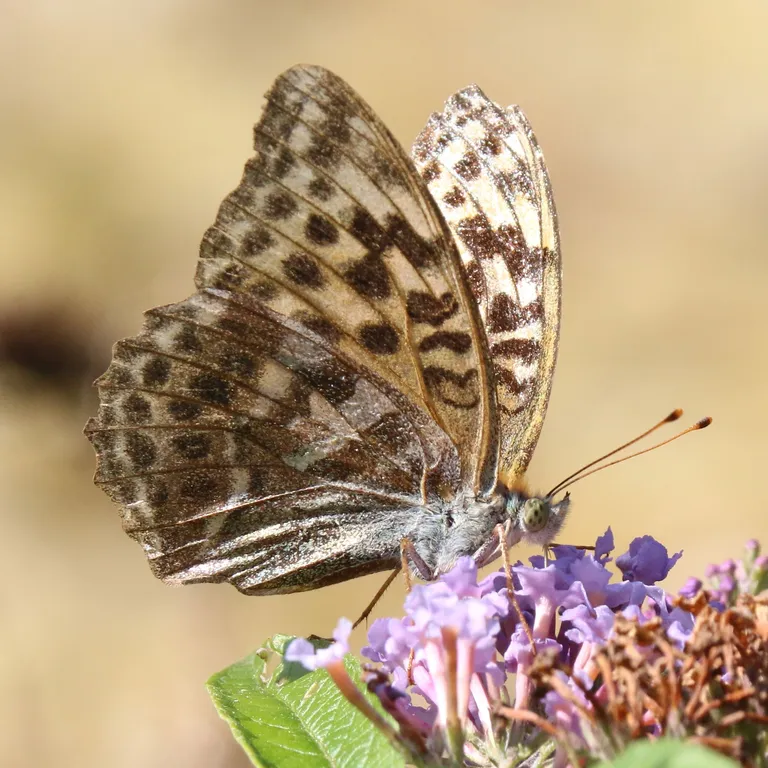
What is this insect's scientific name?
Argynnis paphia
